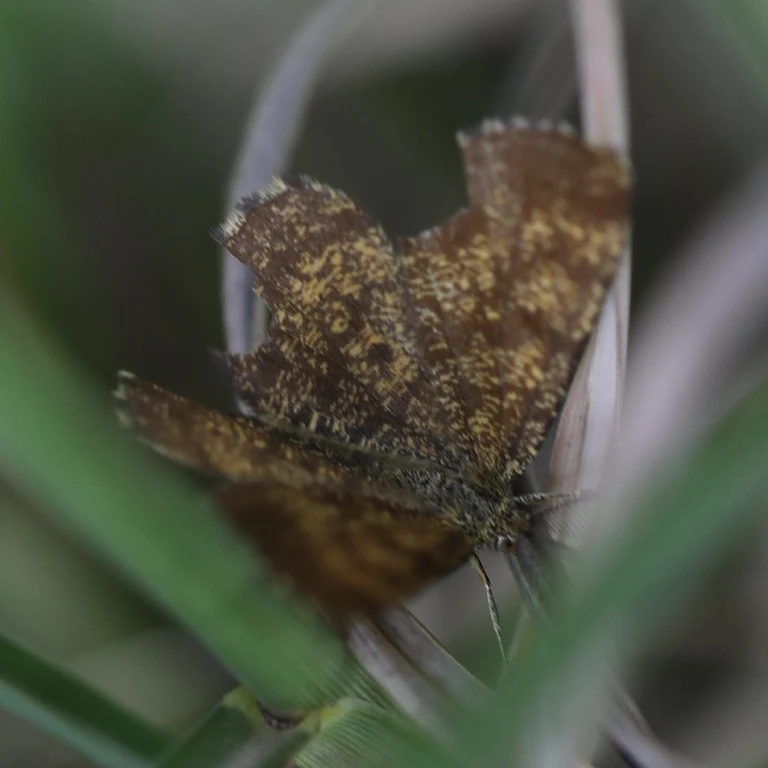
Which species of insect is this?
Ematurga atomaria
